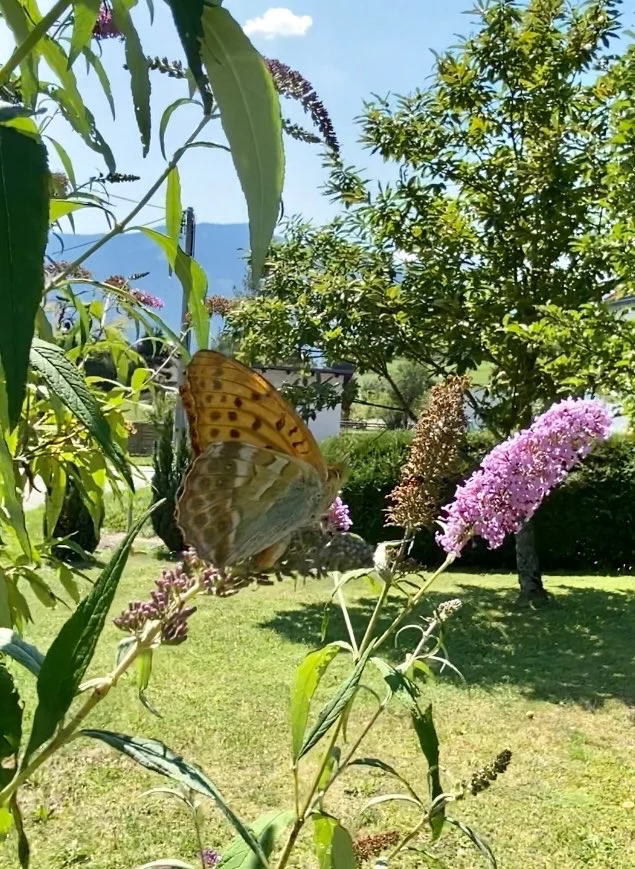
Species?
Argynnis paphia
